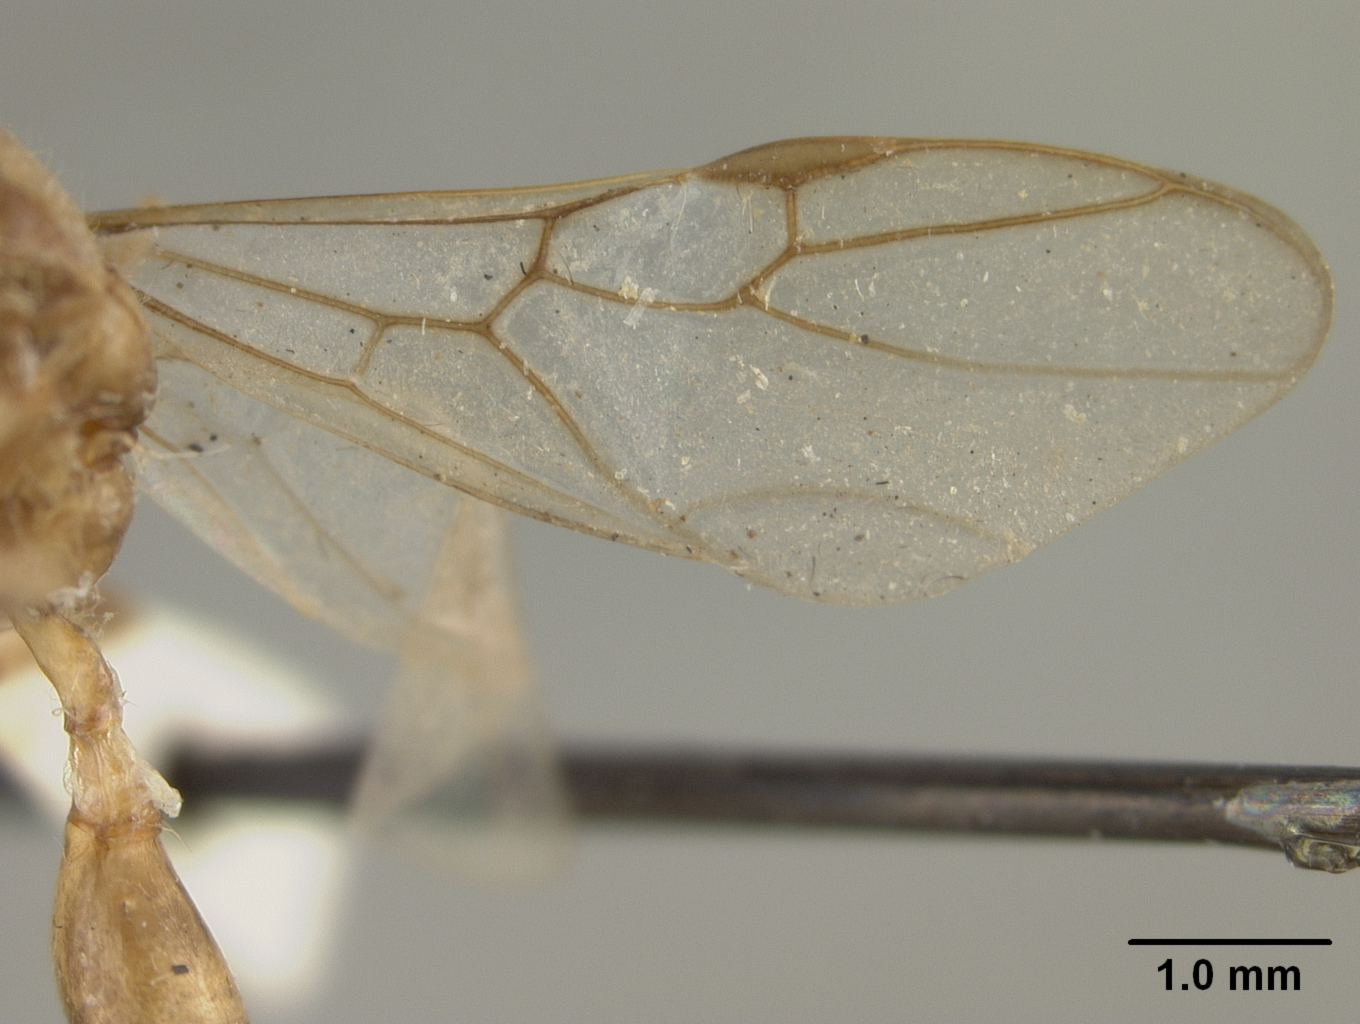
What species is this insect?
Podomyrma carinata
